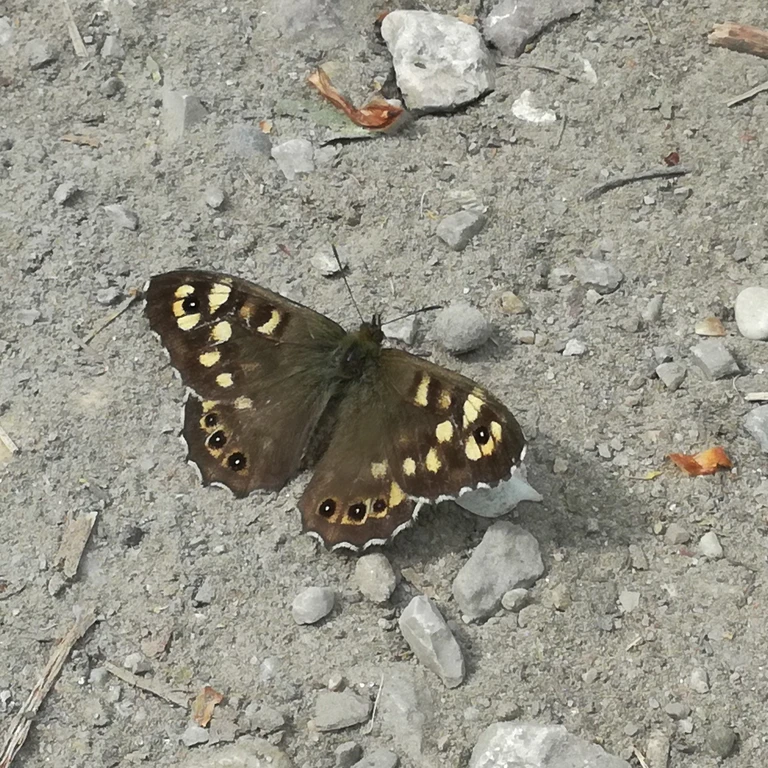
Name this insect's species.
Pararge aegeria
